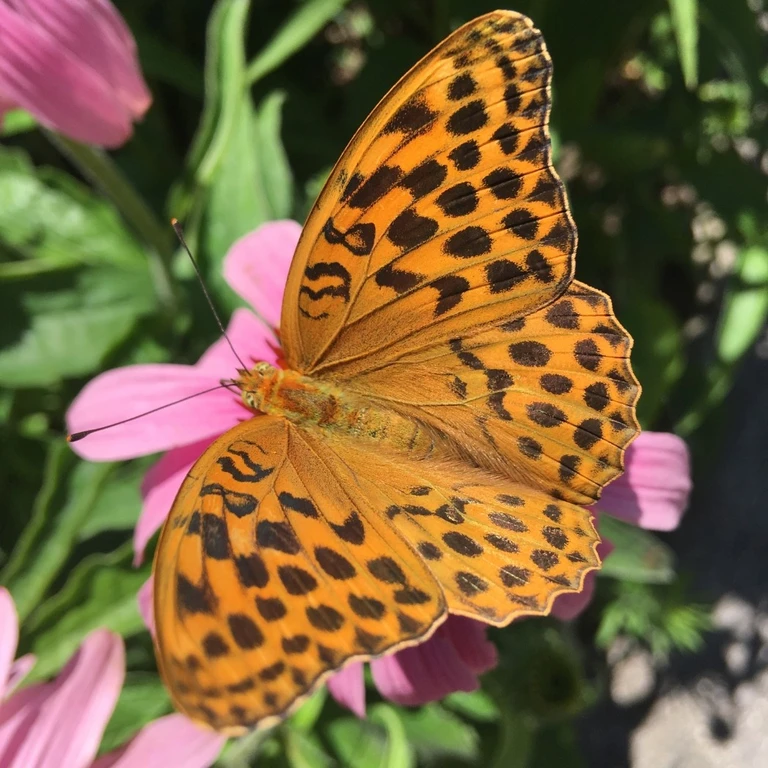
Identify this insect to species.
Argynnis paphia
